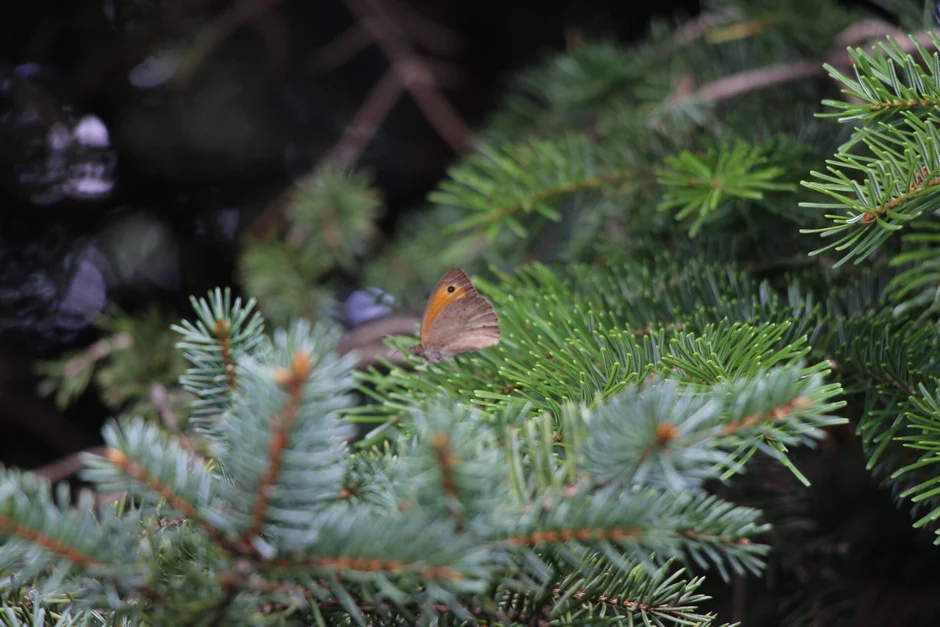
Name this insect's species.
Maniola jurtina
